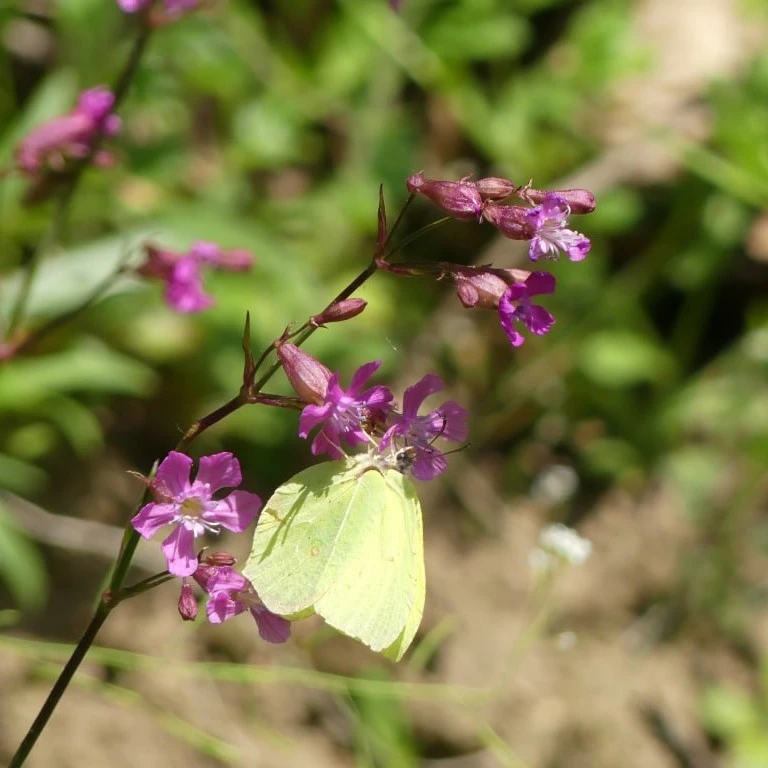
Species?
Gonepteryx rhamni
